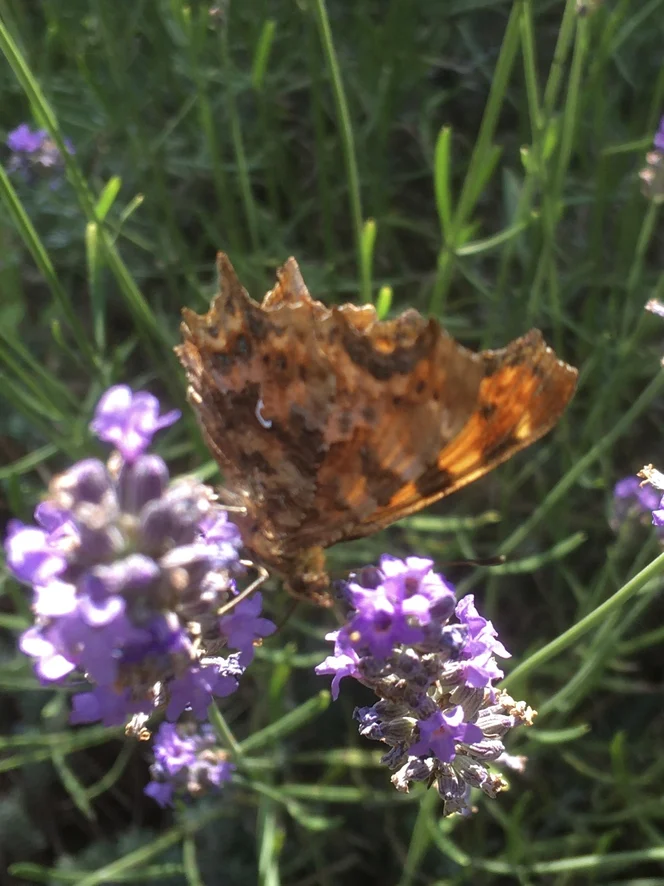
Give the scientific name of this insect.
Polygonia c-album
